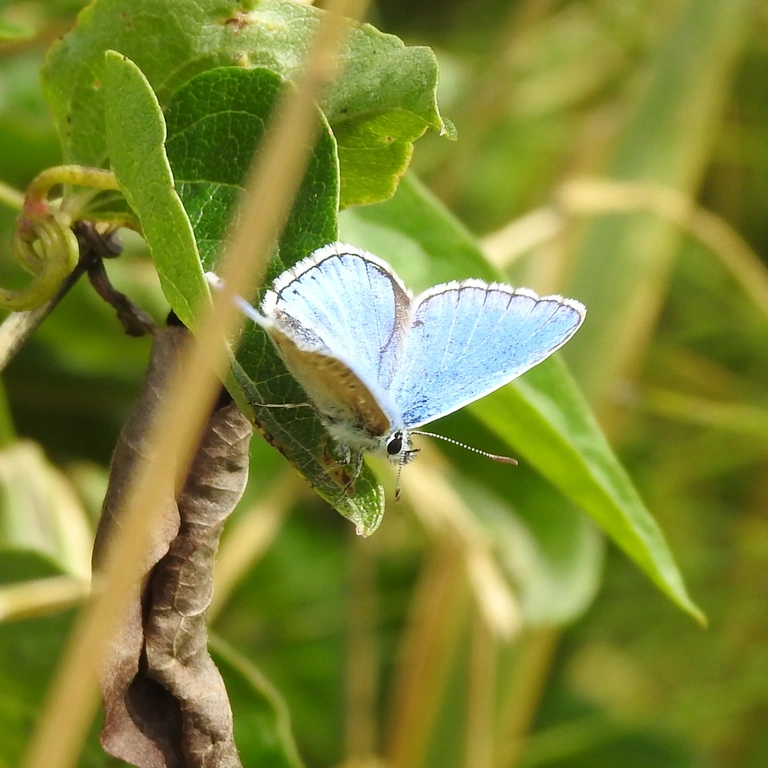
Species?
Lysandra bellargus
